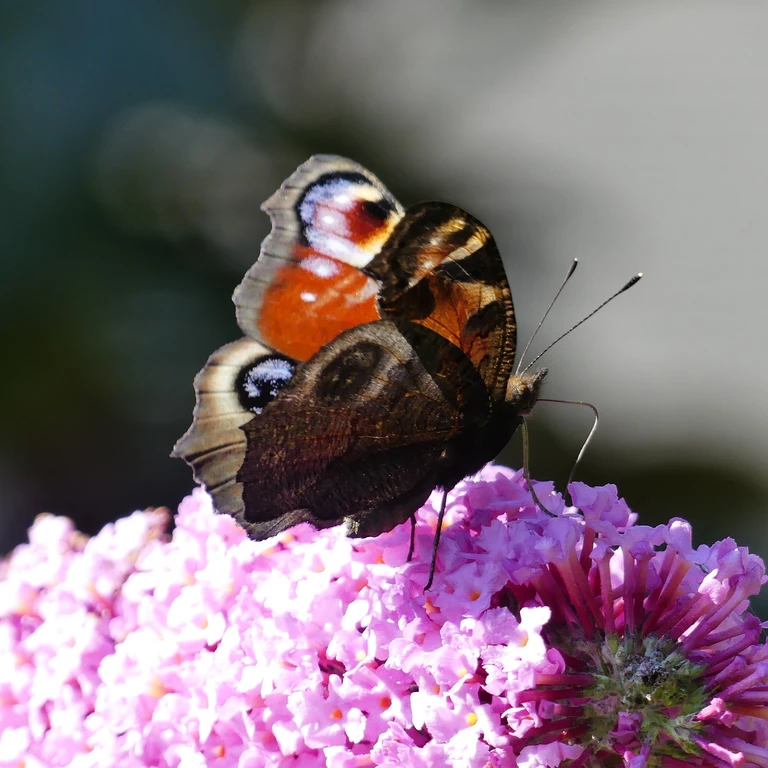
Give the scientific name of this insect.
Aglais io
